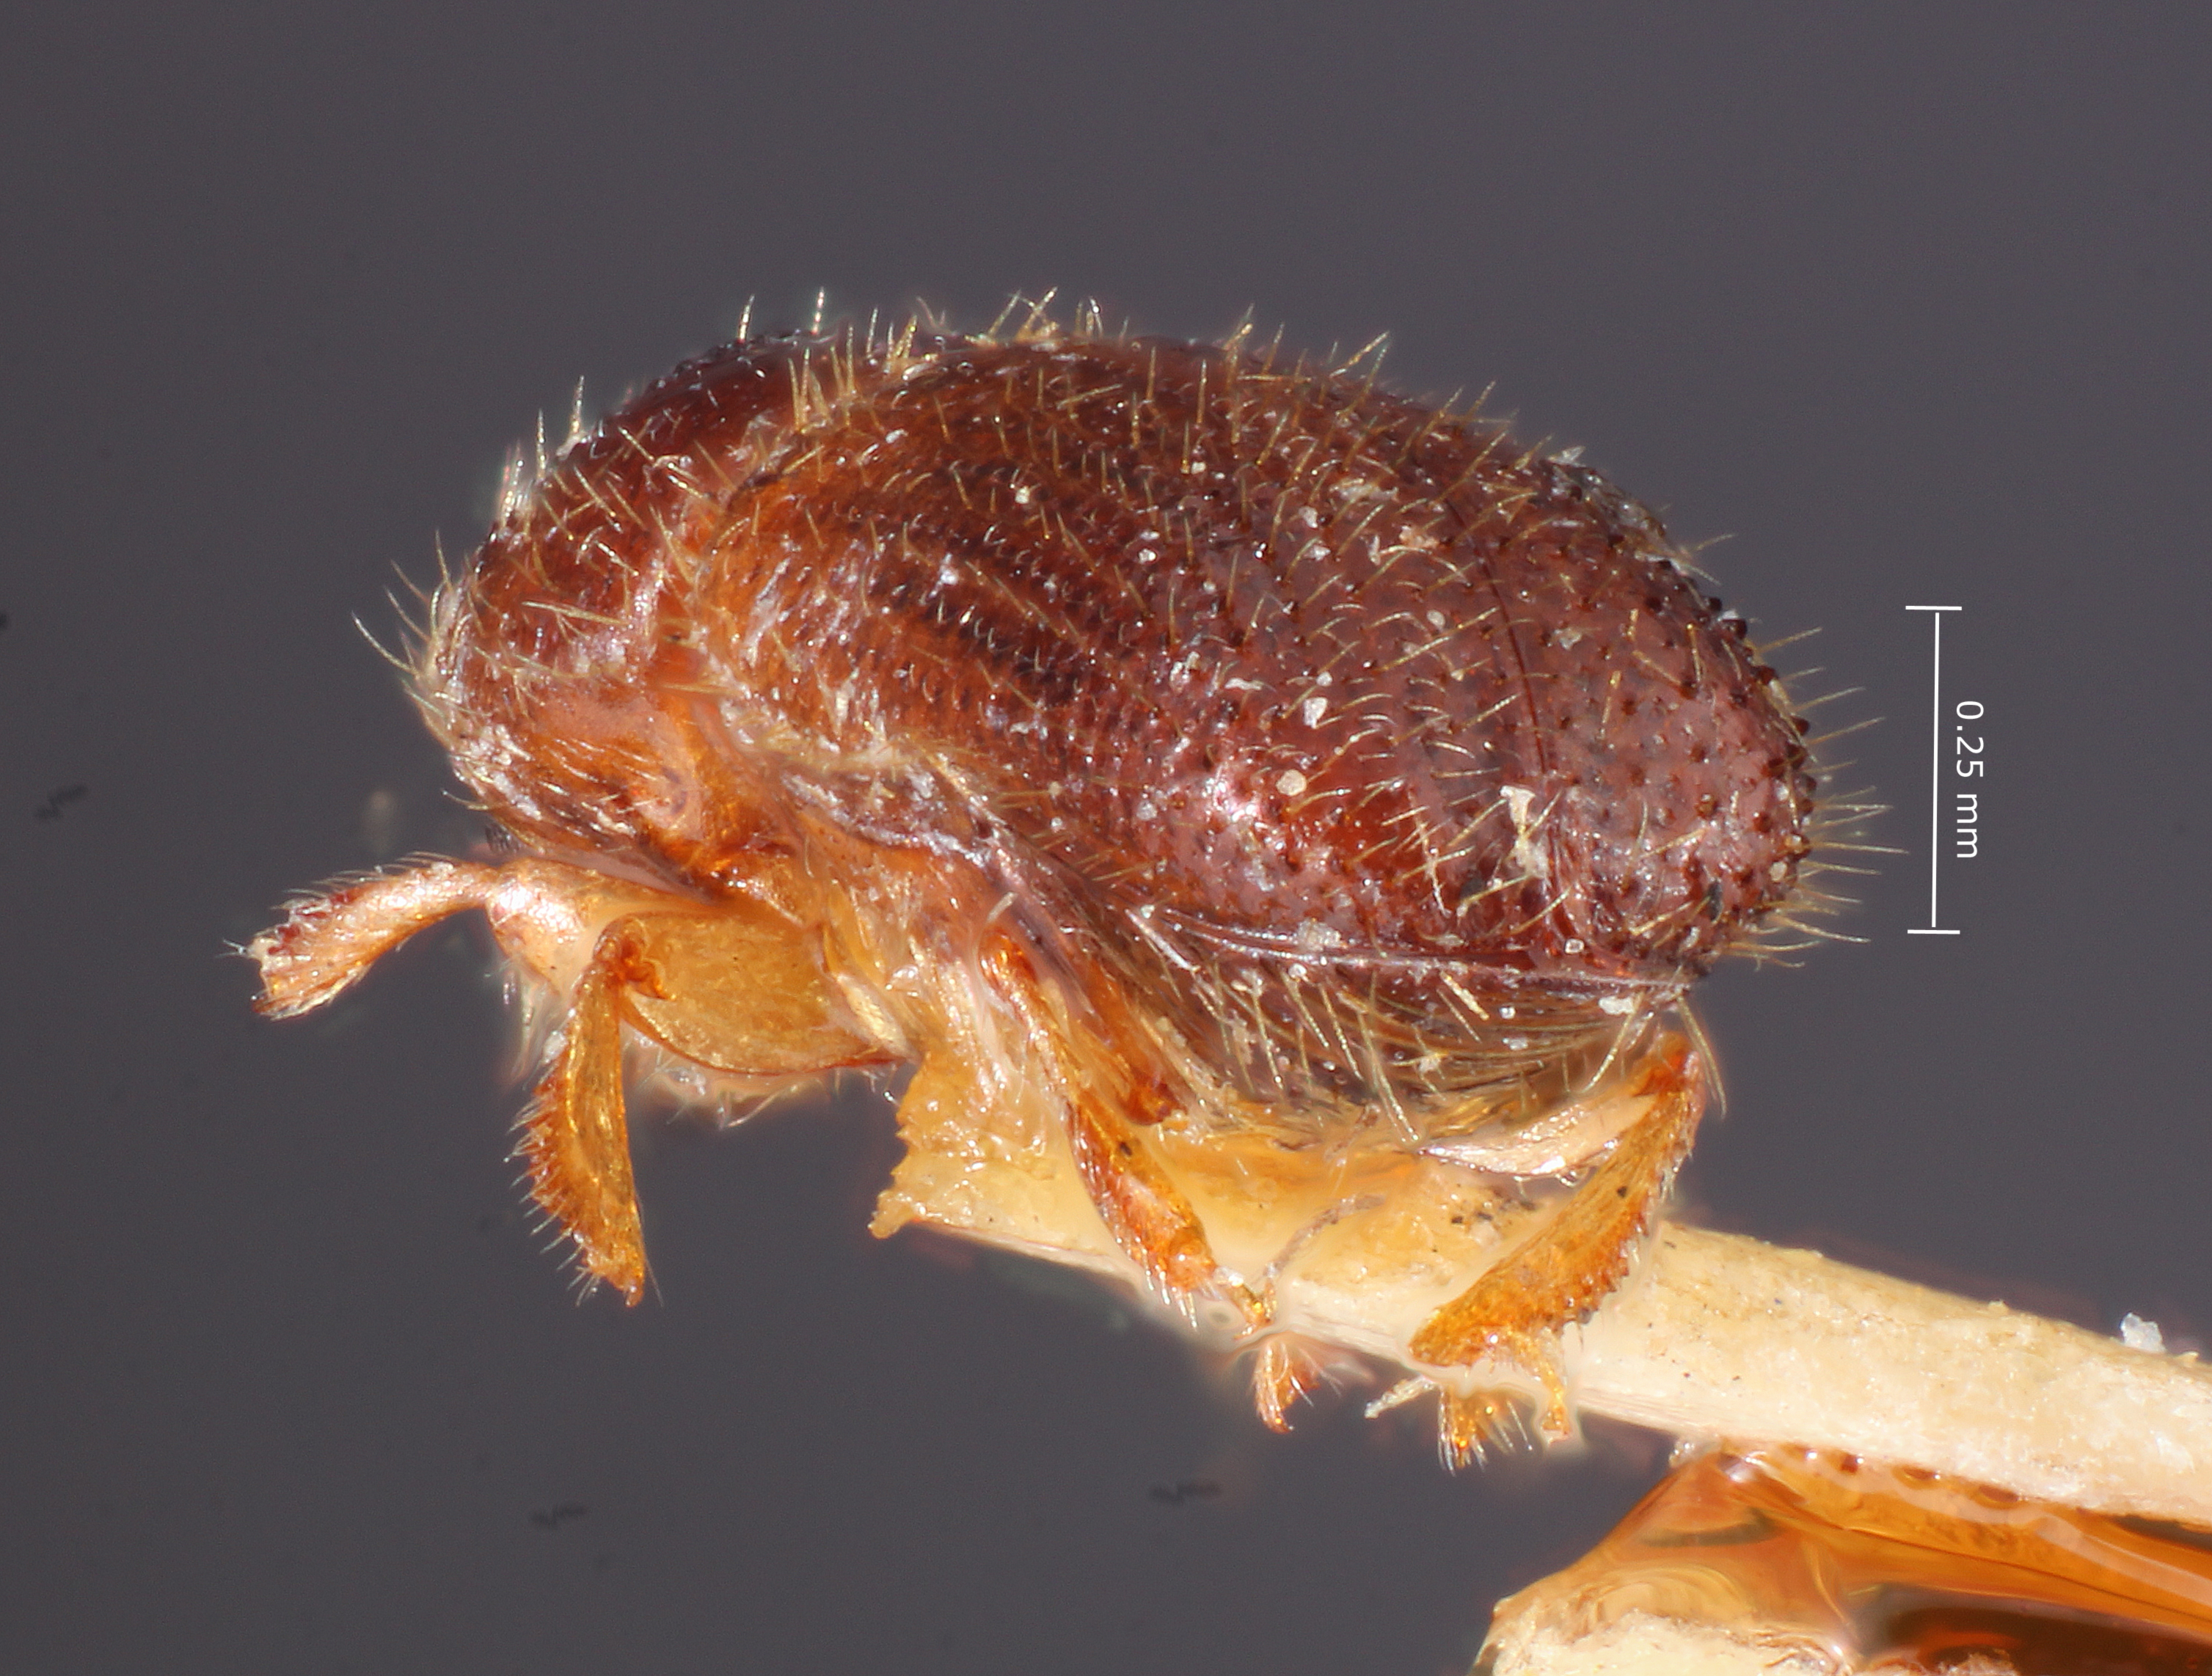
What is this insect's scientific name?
Xyleborus buscki (also Xyleborinus buscki)
